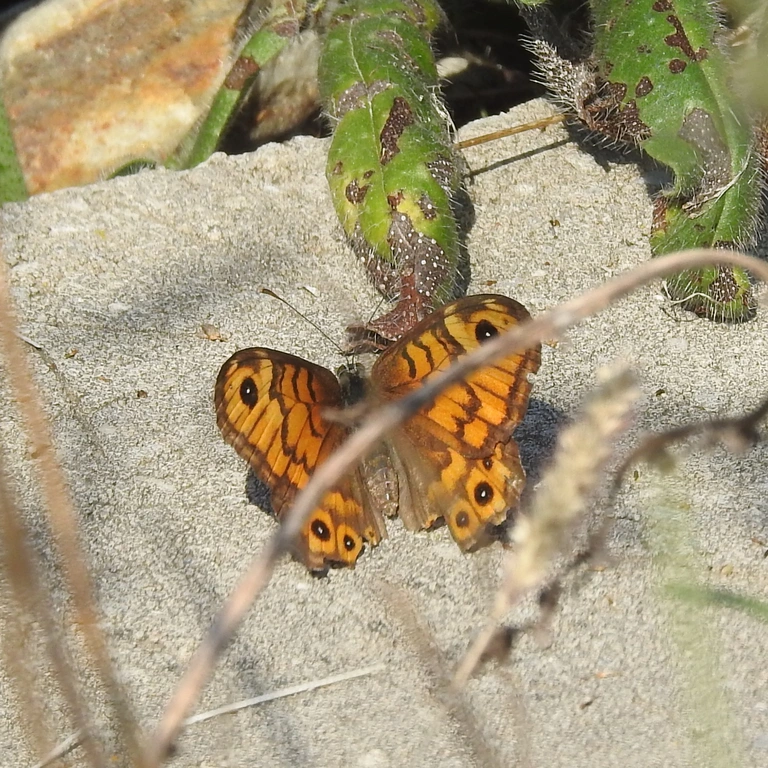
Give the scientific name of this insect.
Lasiommata megera (also Pararge megera)
